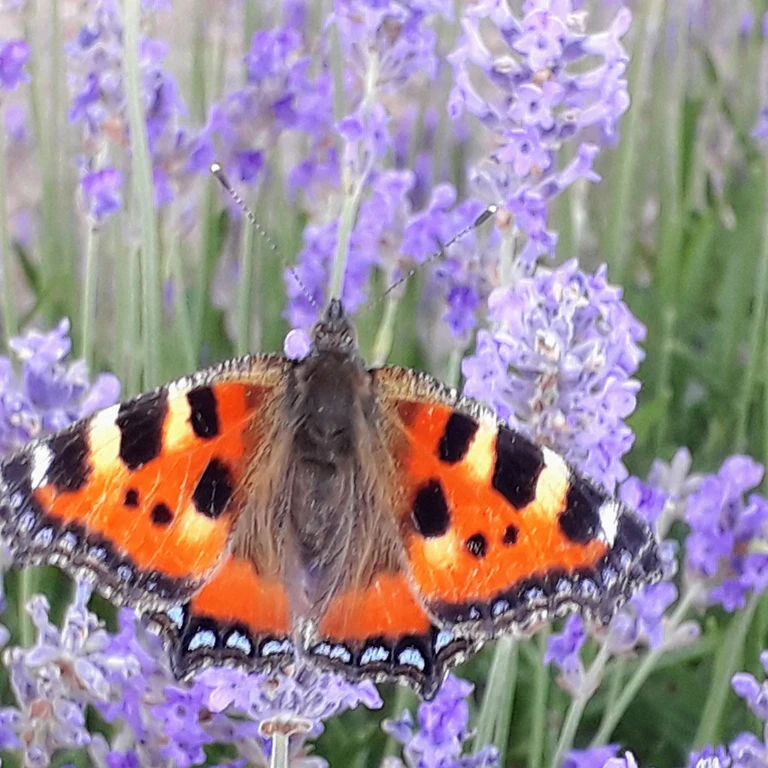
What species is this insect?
Aglais urticae
